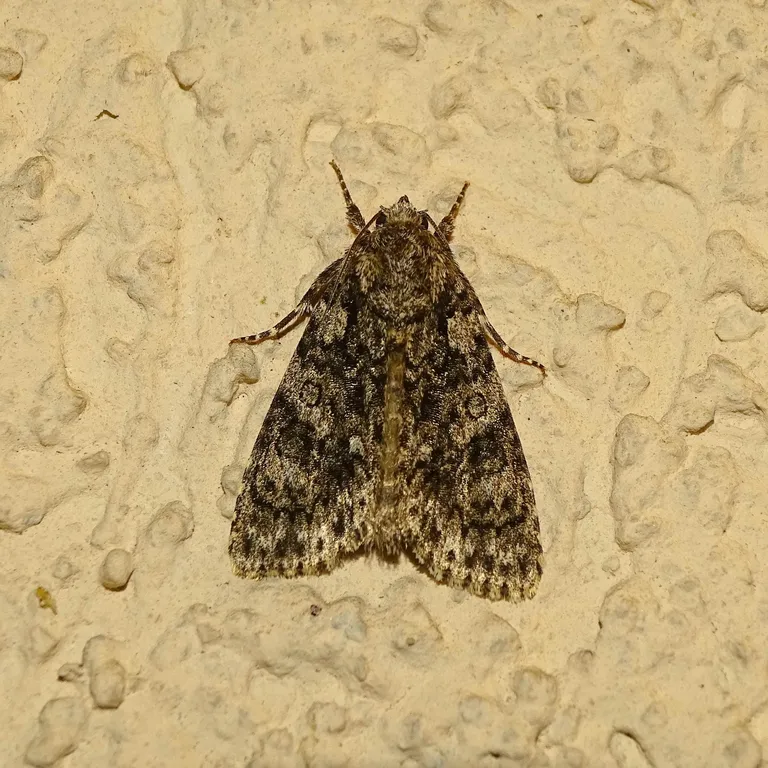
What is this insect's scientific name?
Acronicta rumicis
